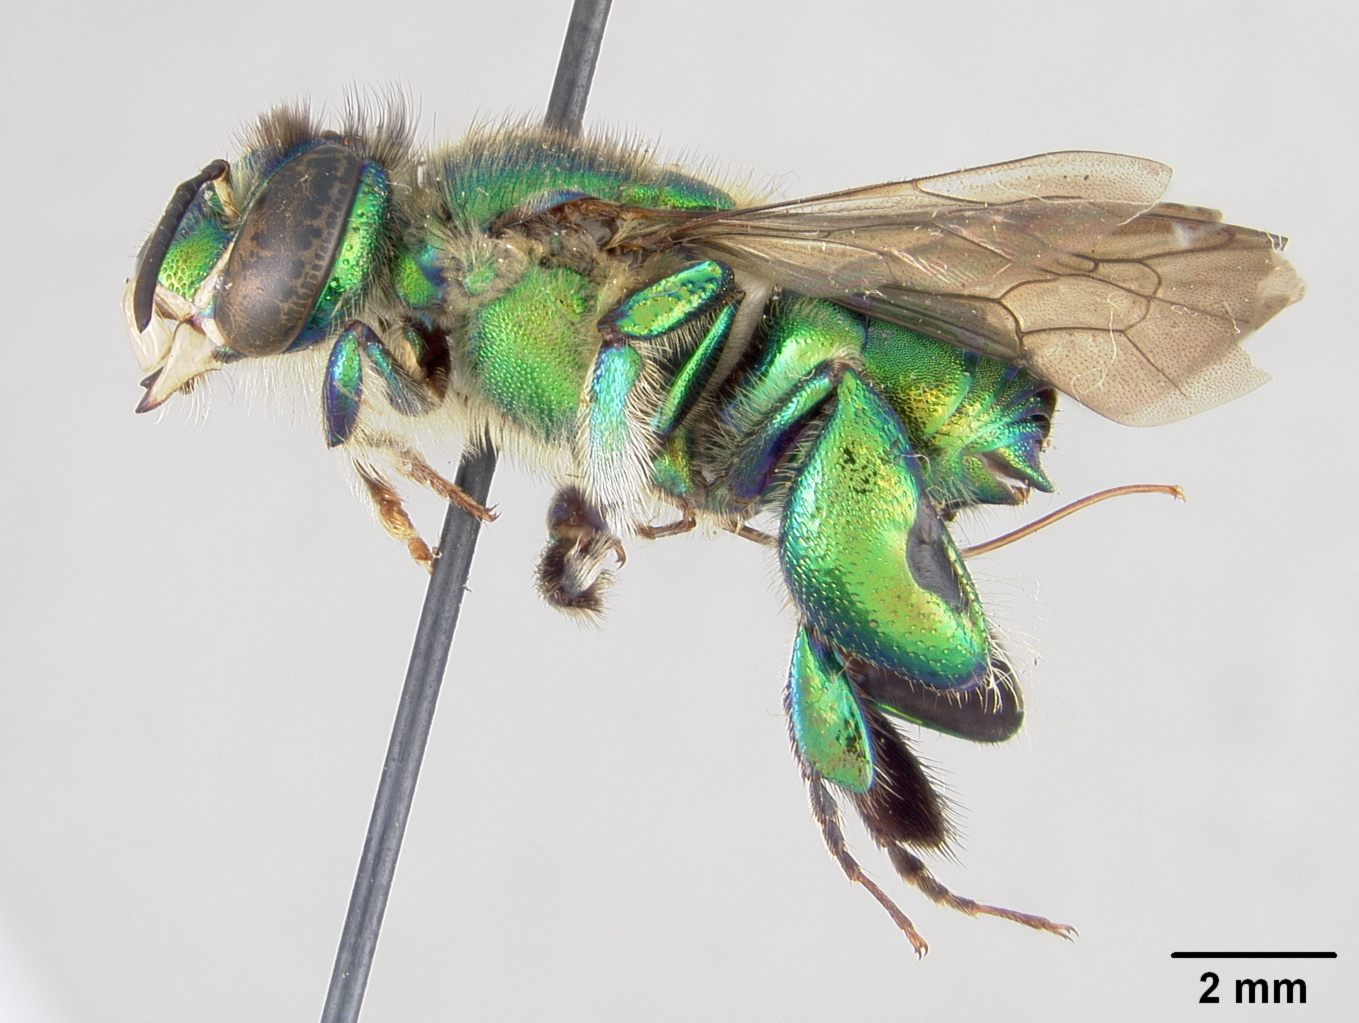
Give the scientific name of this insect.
Euglossa turbinifex
